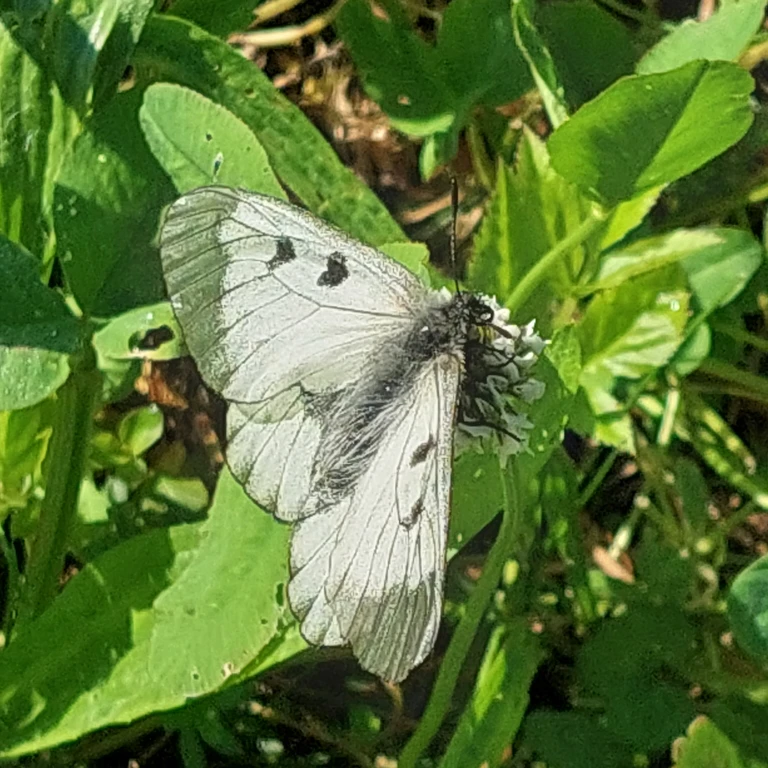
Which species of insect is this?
Parnassius mnemosyne
